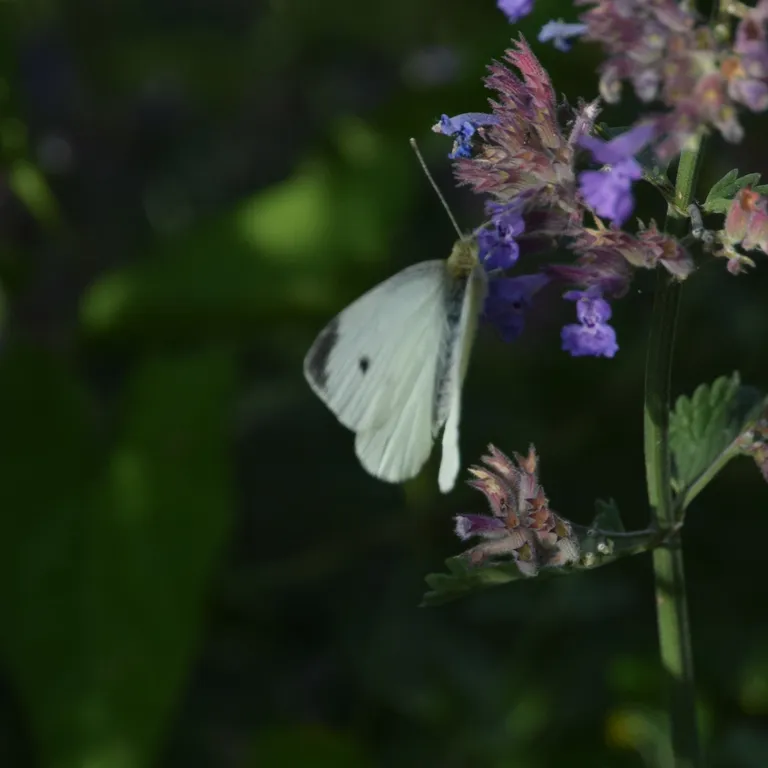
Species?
Pieris rapae
